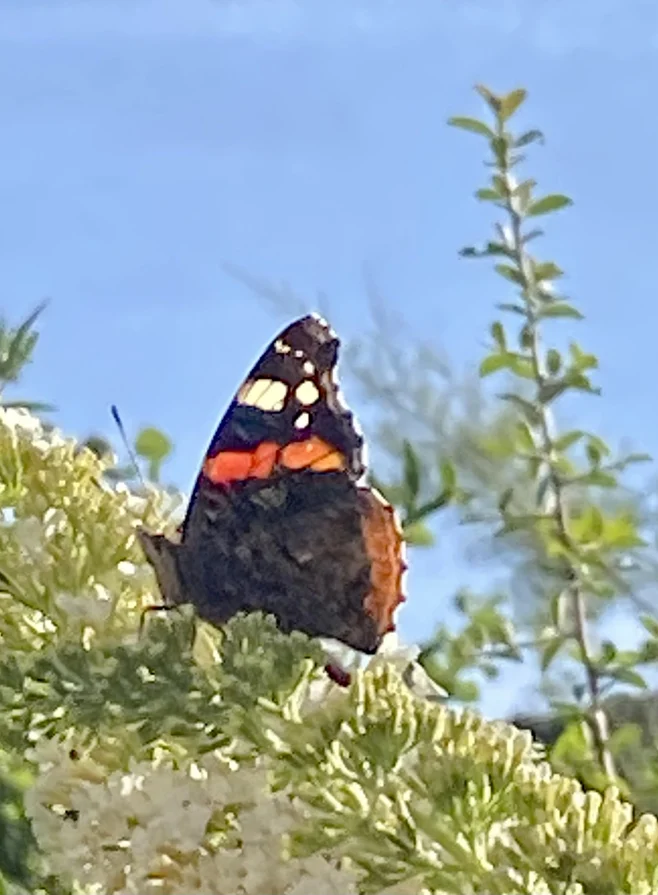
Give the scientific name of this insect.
Vanessa atalanta
